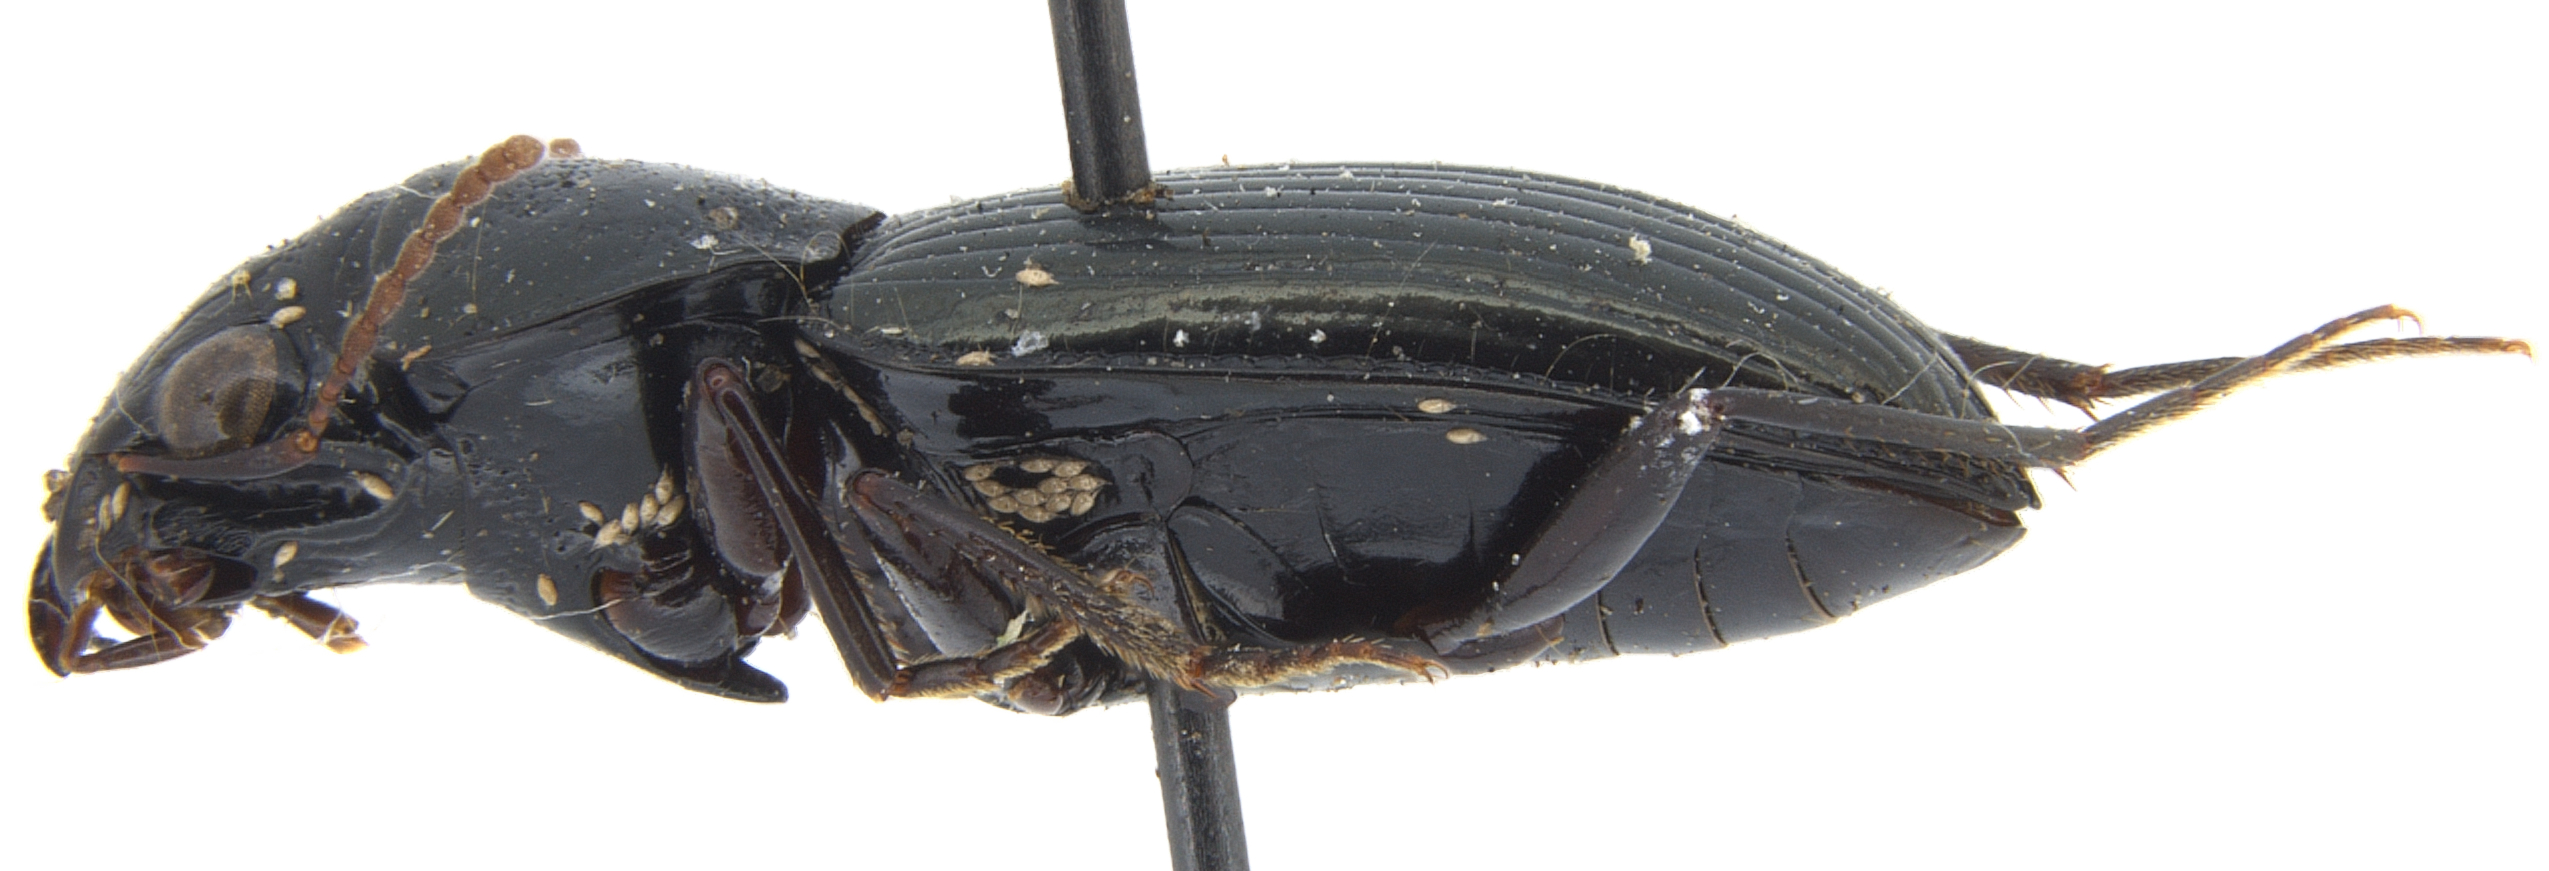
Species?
Hiletus alluaudi
